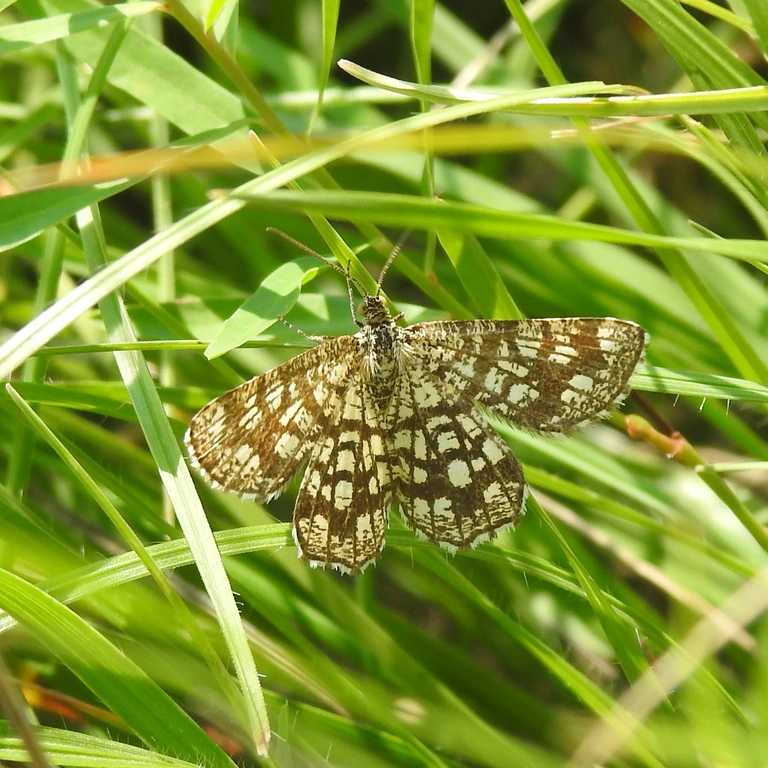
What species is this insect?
Chiasmia clathrata
